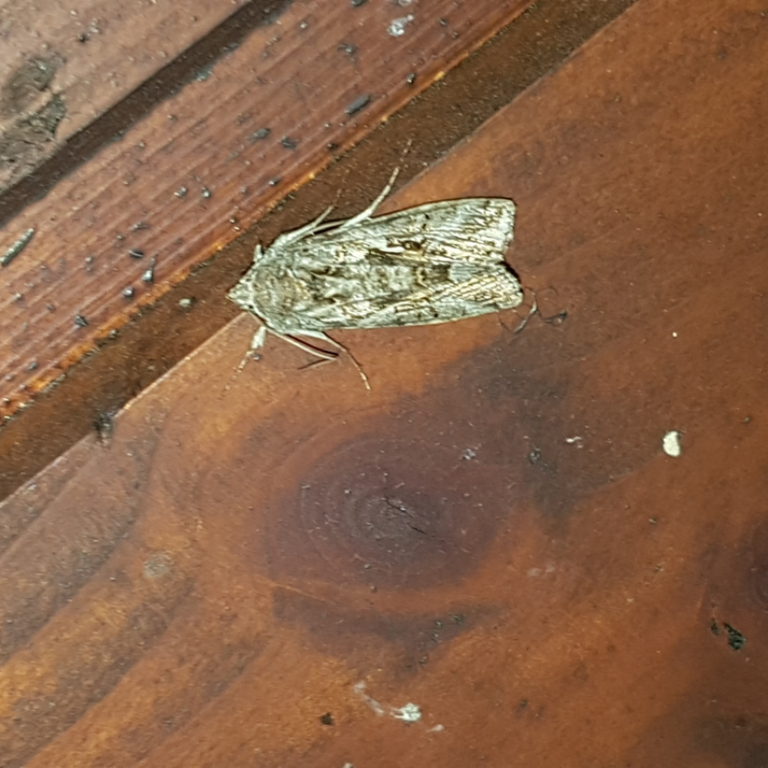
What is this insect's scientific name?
Autographa gamma
